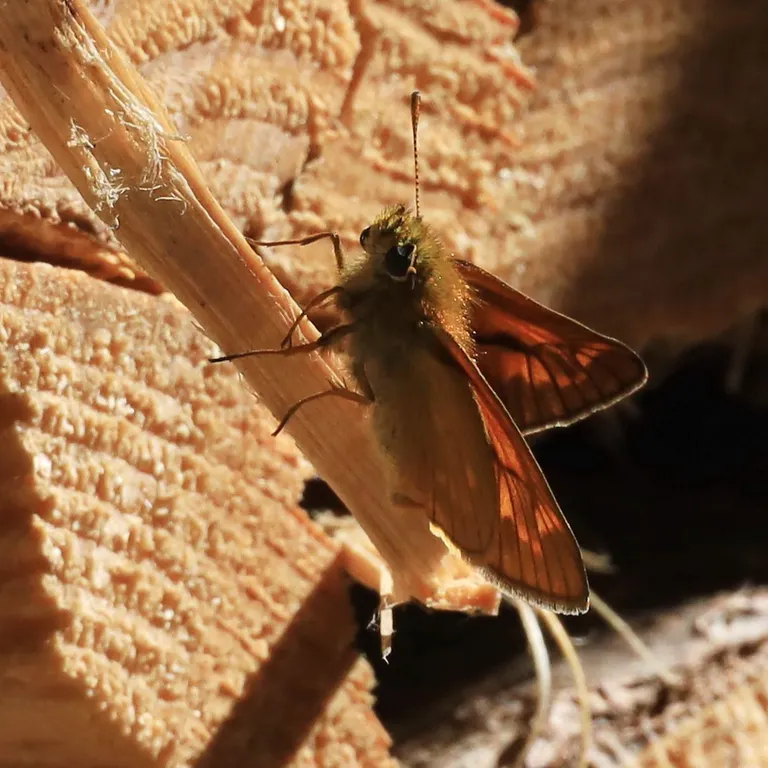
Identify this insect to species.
Ochlodes sylvanus (also Ochlodes venata)
